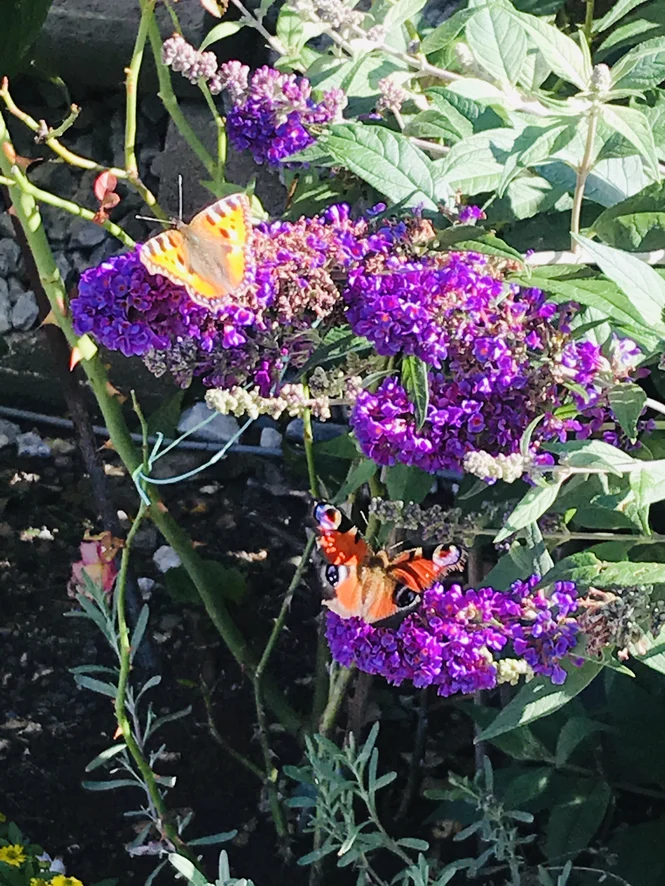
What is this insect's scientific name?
Aglais io
